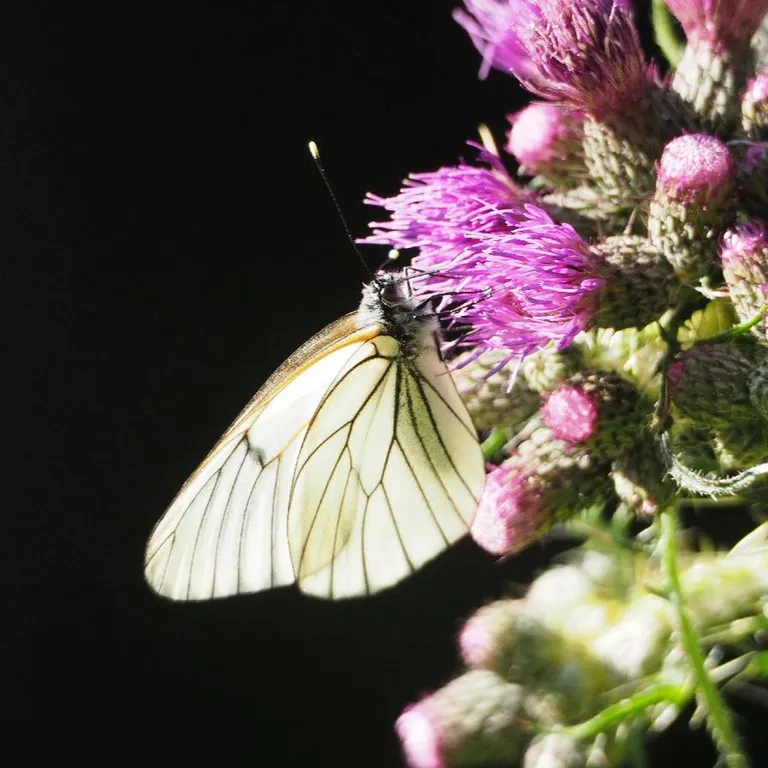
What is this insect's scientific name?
Aporia crataegi
